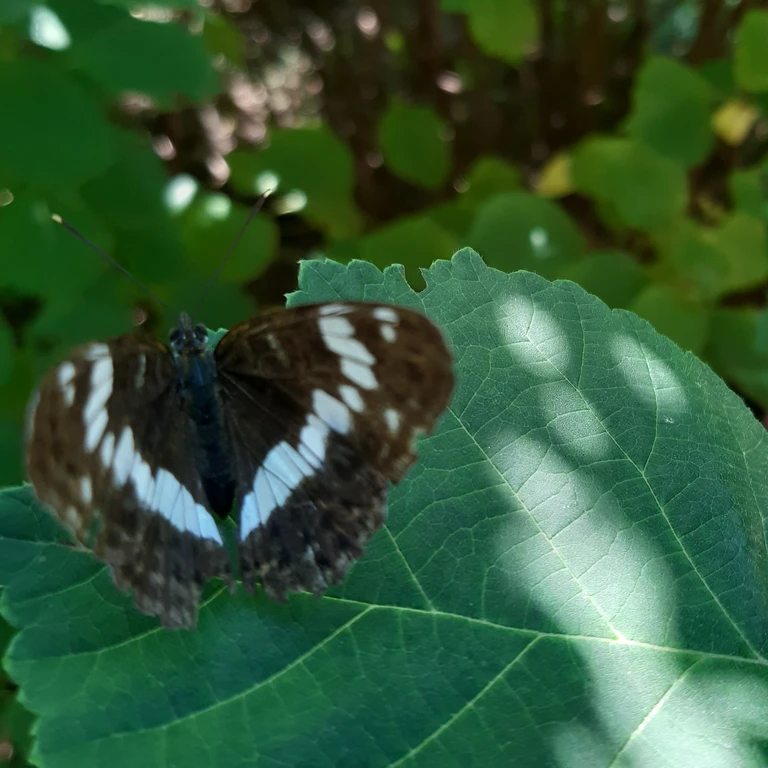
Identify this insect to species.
Limenitis camilla (also Ladoga camilla)
